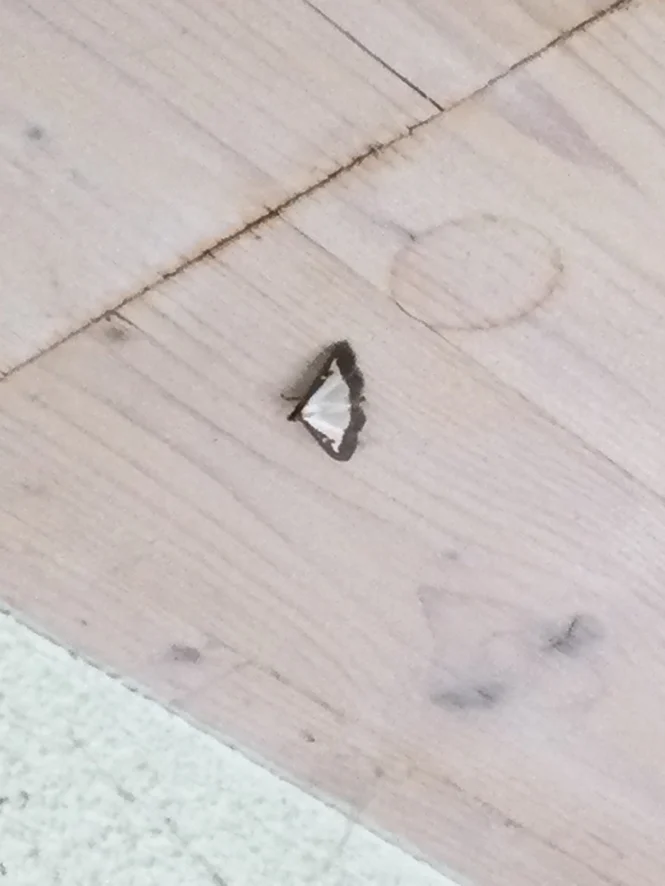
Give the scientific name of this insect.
Cydalima perspectalis
